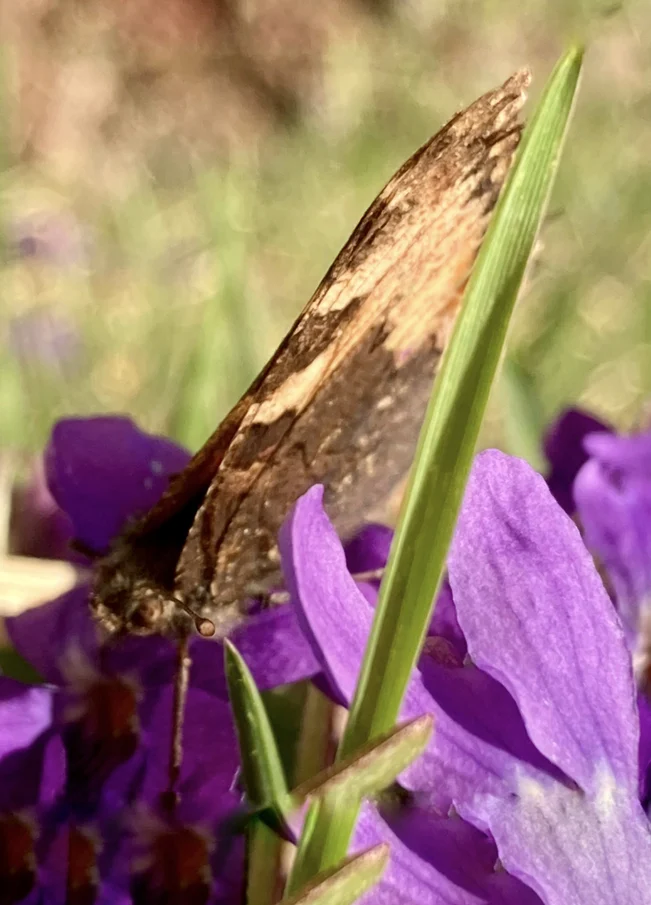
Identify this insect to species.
Aglais urticae
